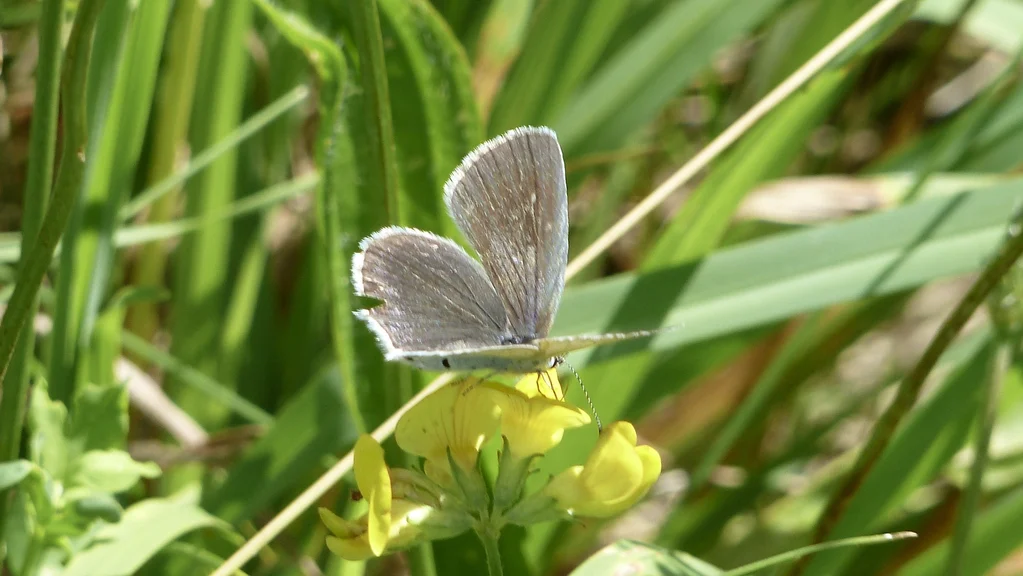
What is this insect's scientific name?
Cupido argiades (also Elkalyce argiades)
